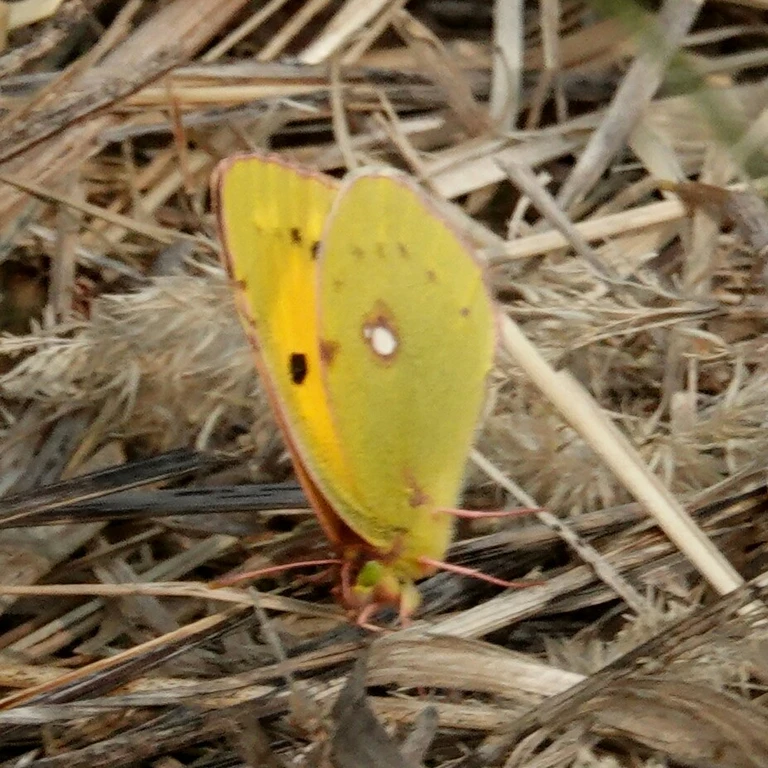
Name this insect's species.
Colias croceus
